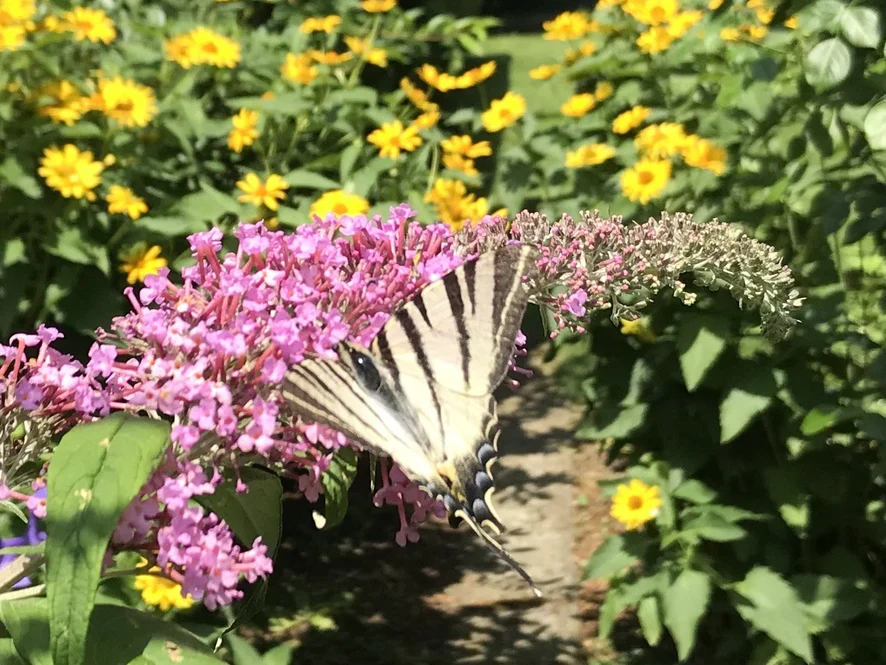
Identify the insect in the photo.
Iphiclides podalirius
